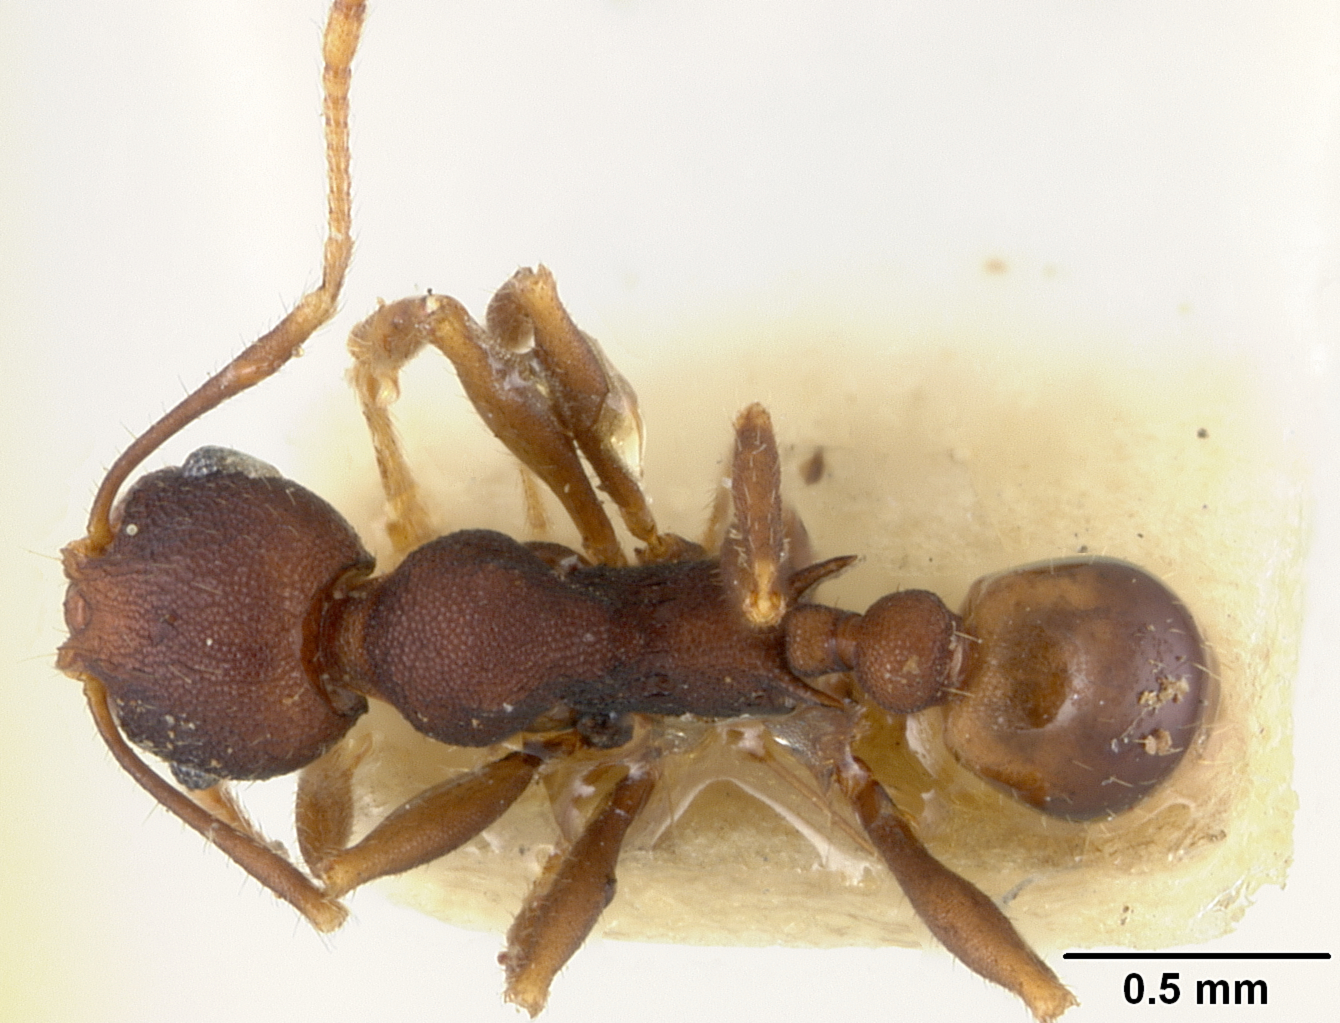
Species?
Pheidole caldwelli
